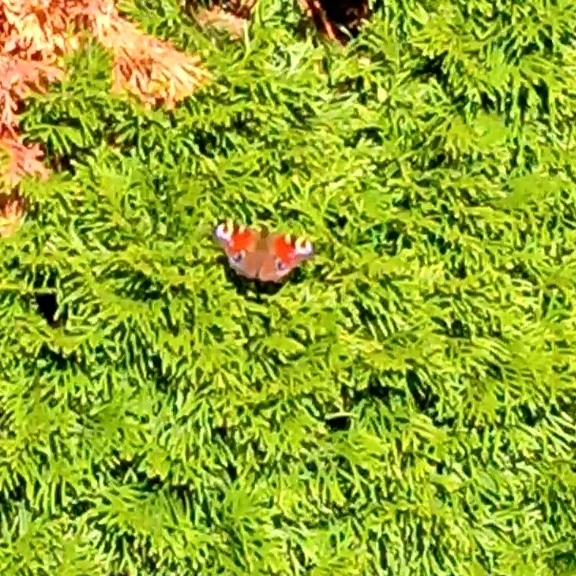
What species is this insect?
Aglais io
